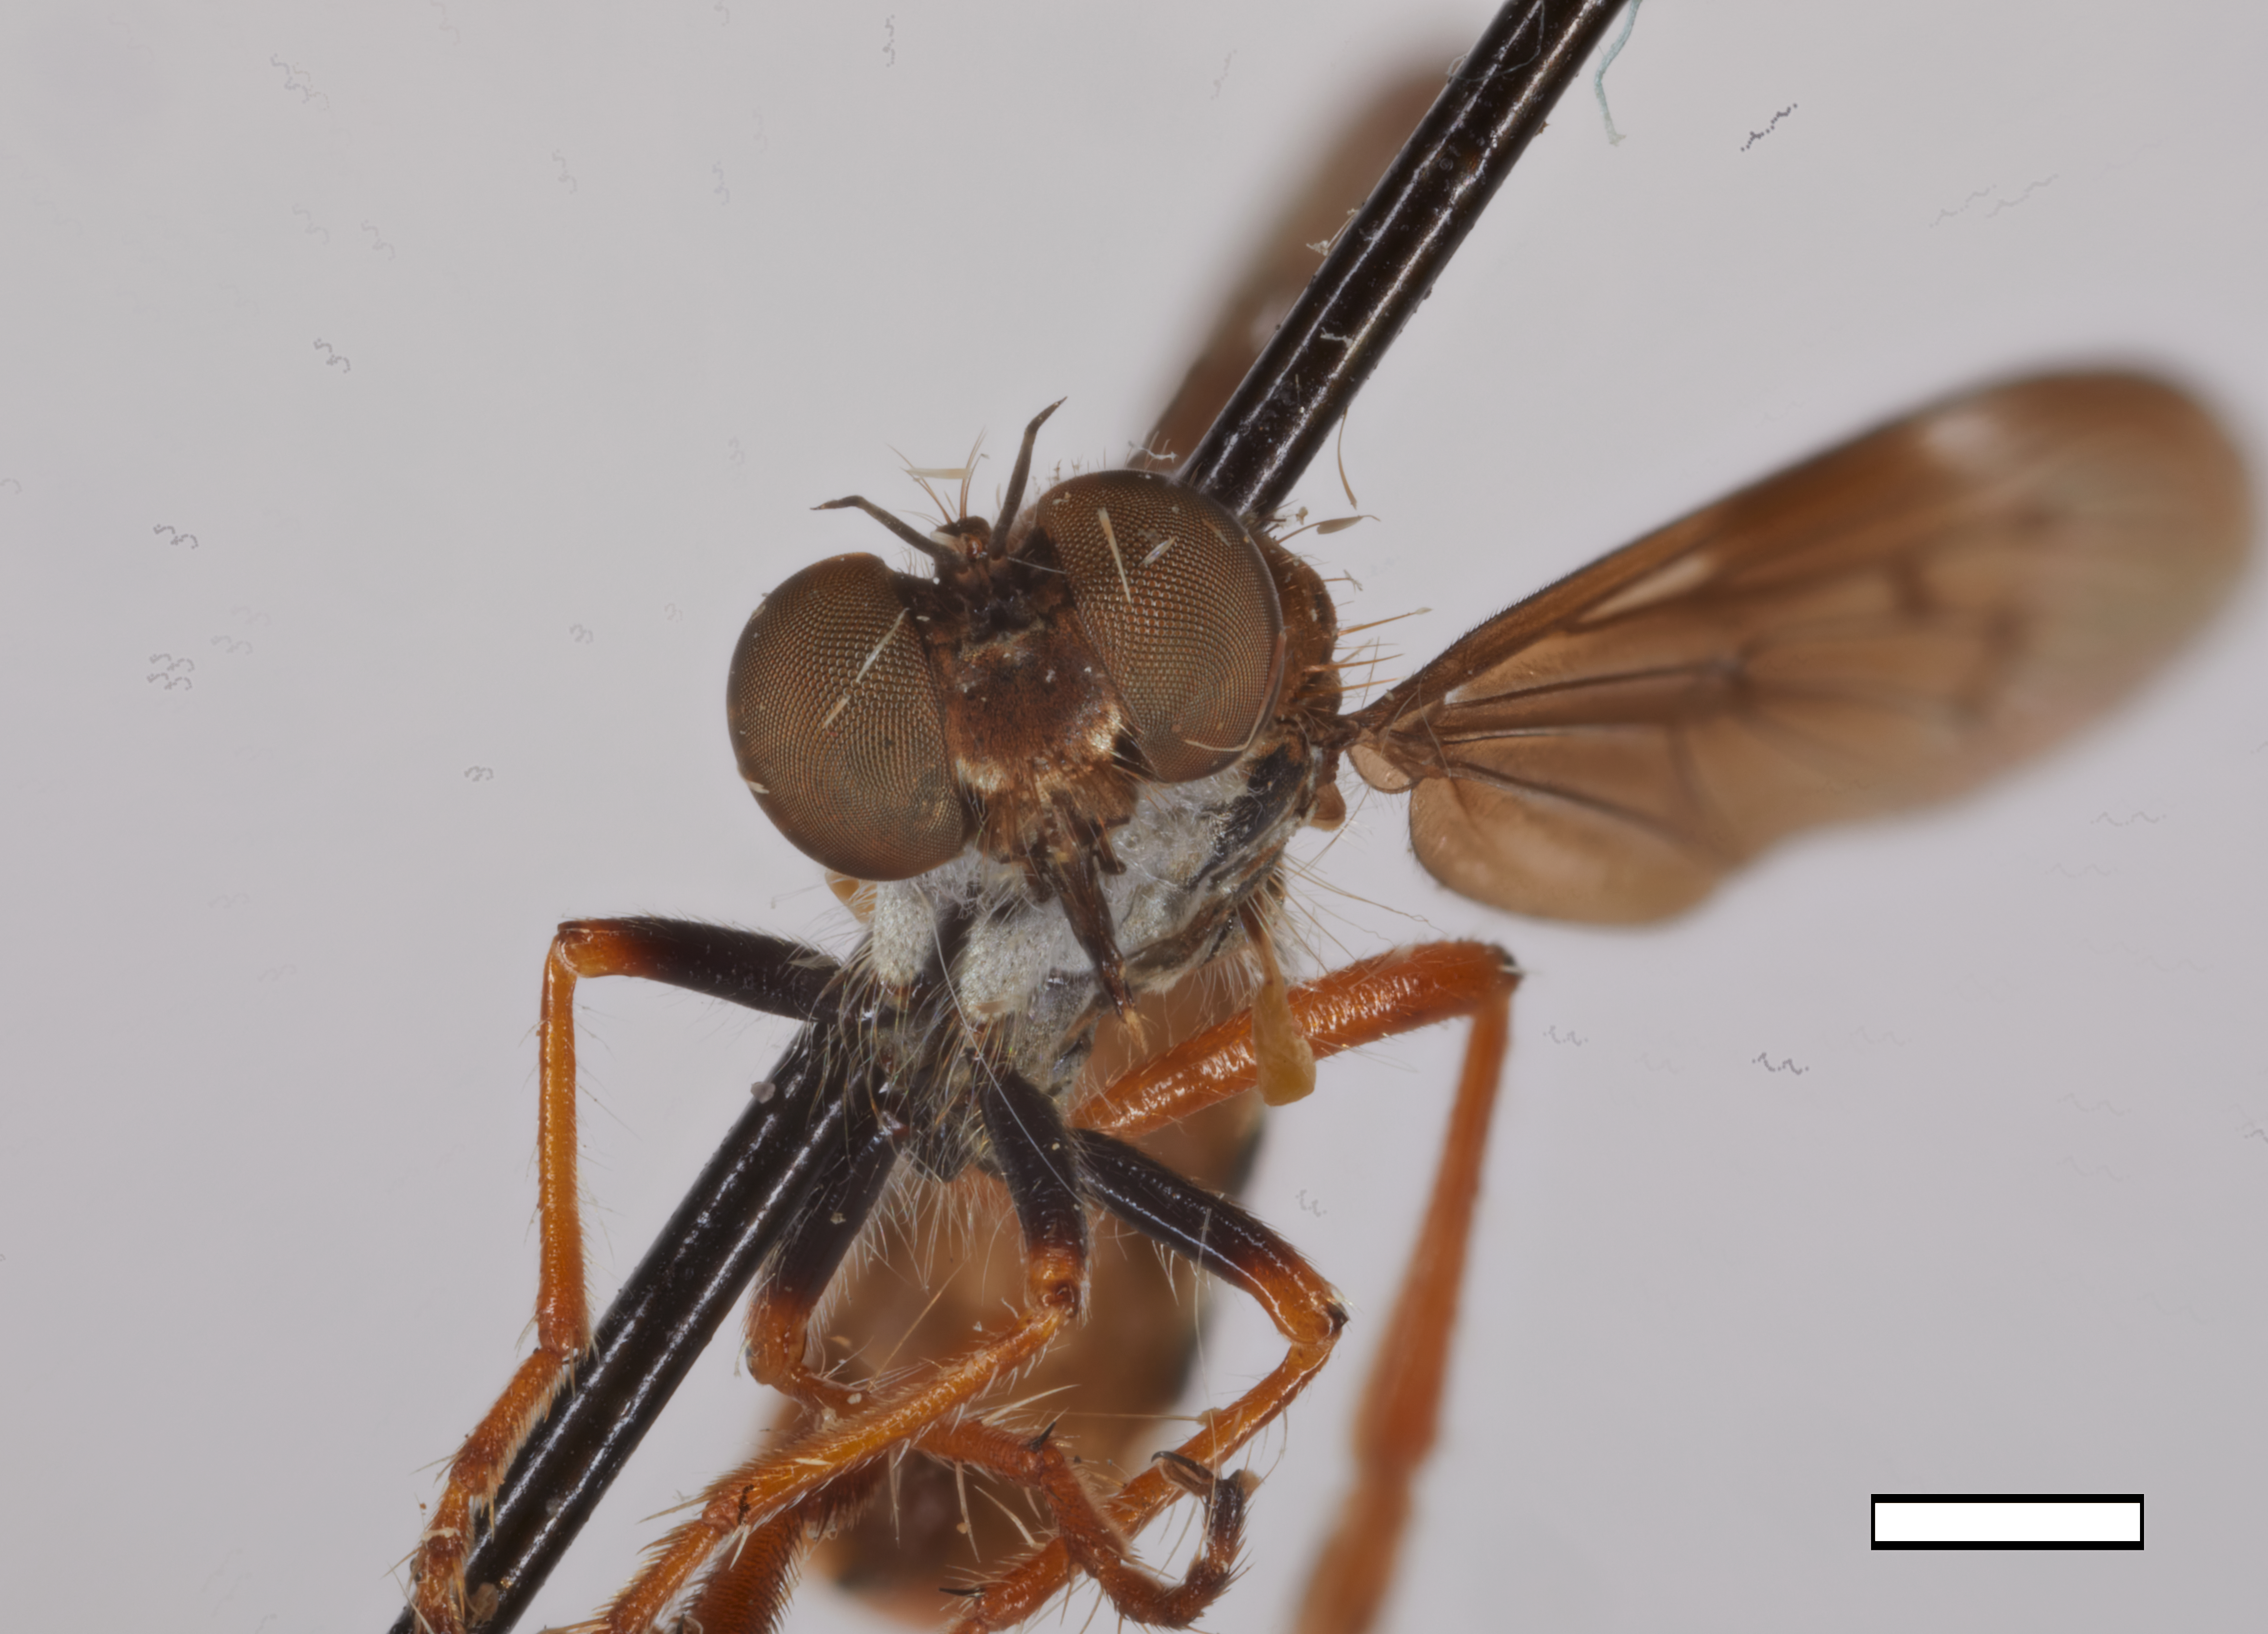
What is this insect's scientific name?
Nicocles engelhardti
